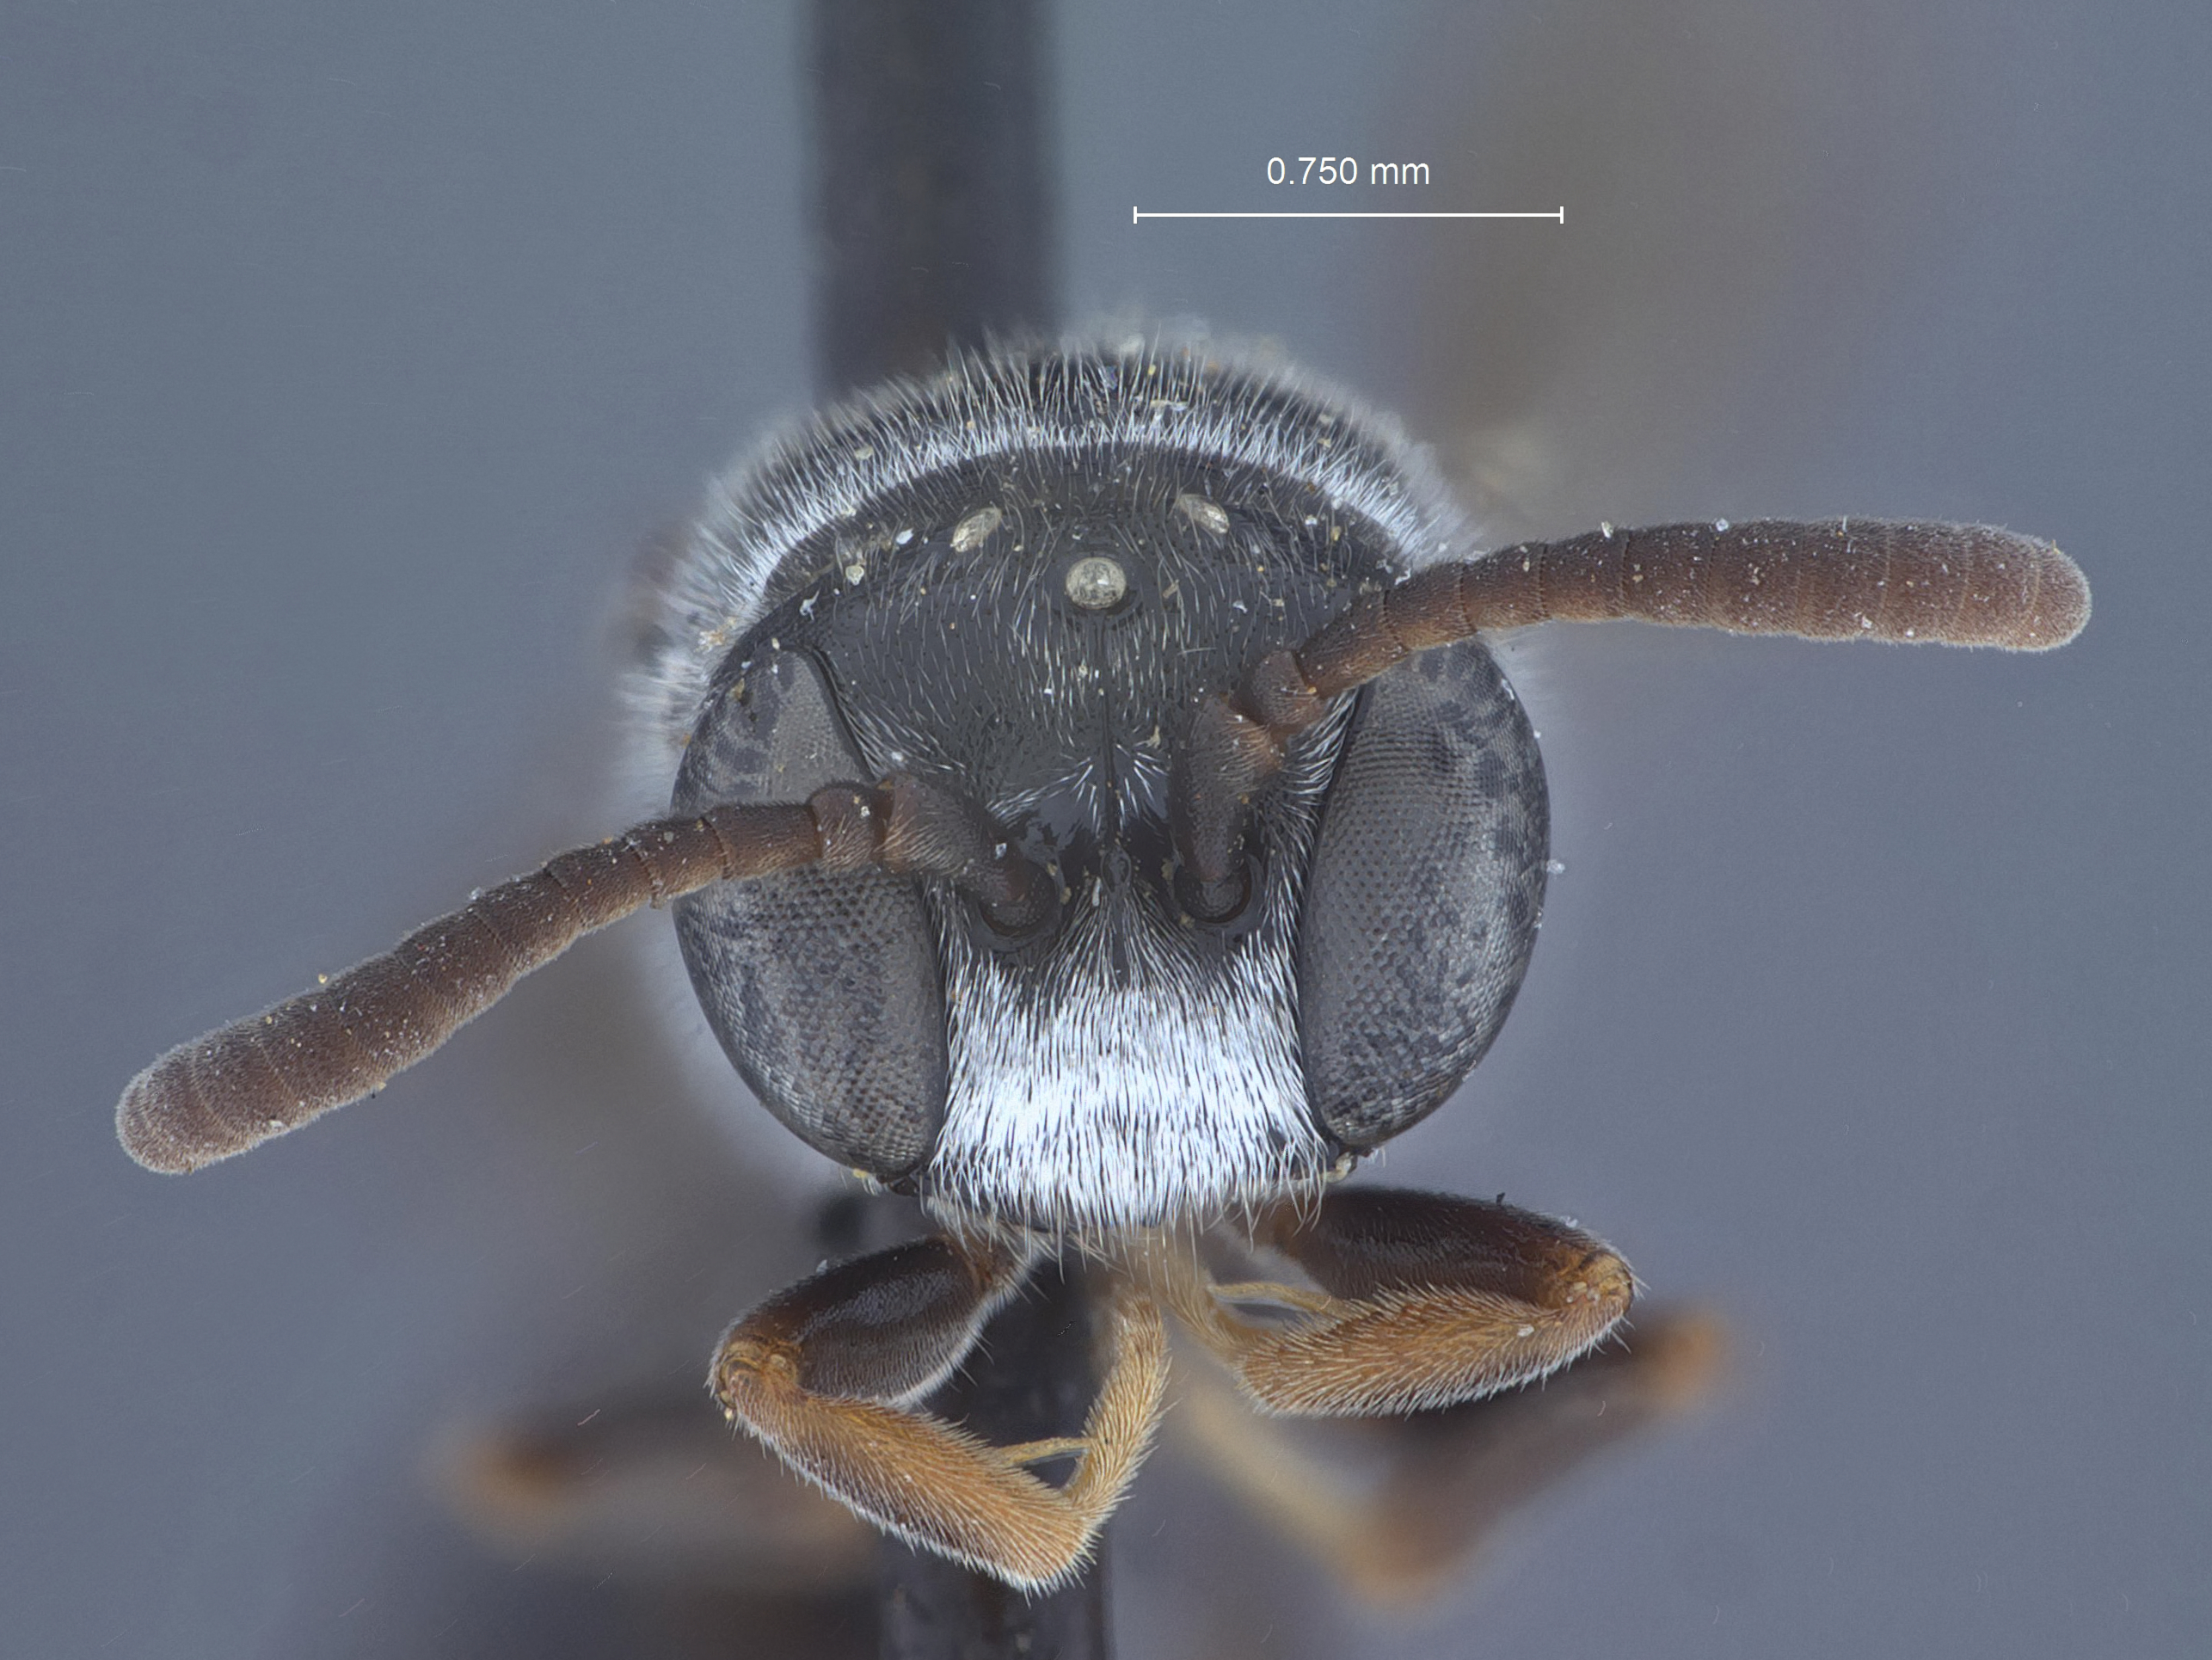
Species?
Diodontus alienus
